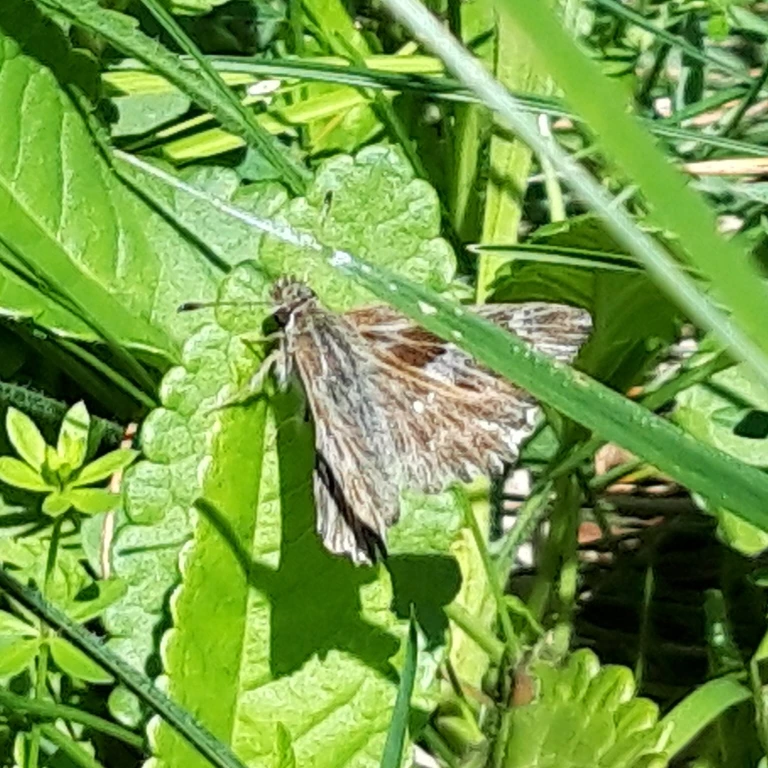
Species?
Muschampia floccifera (also Carcharodus floccifera)
